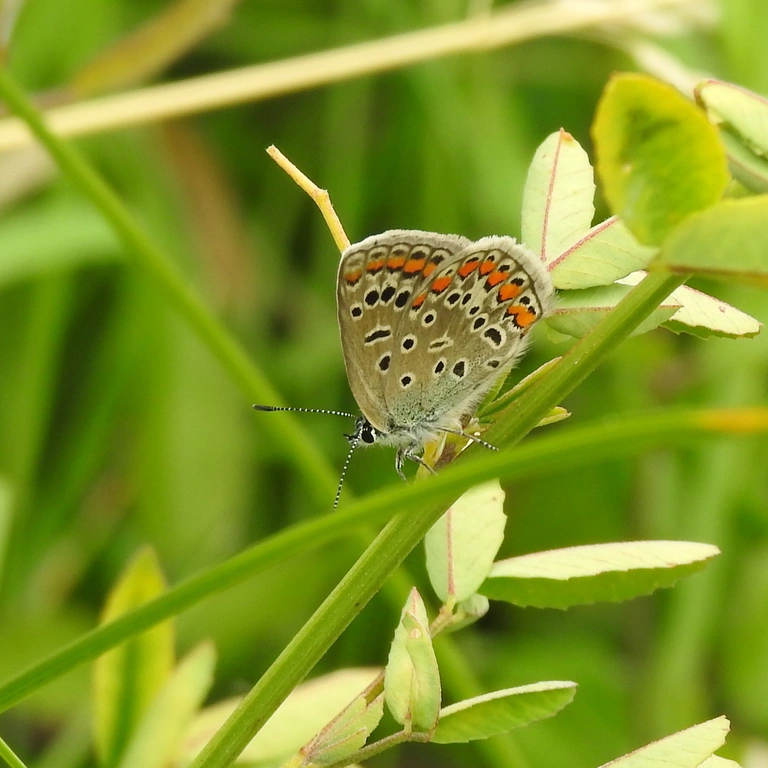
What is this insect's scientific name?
Polyommatus icarus
